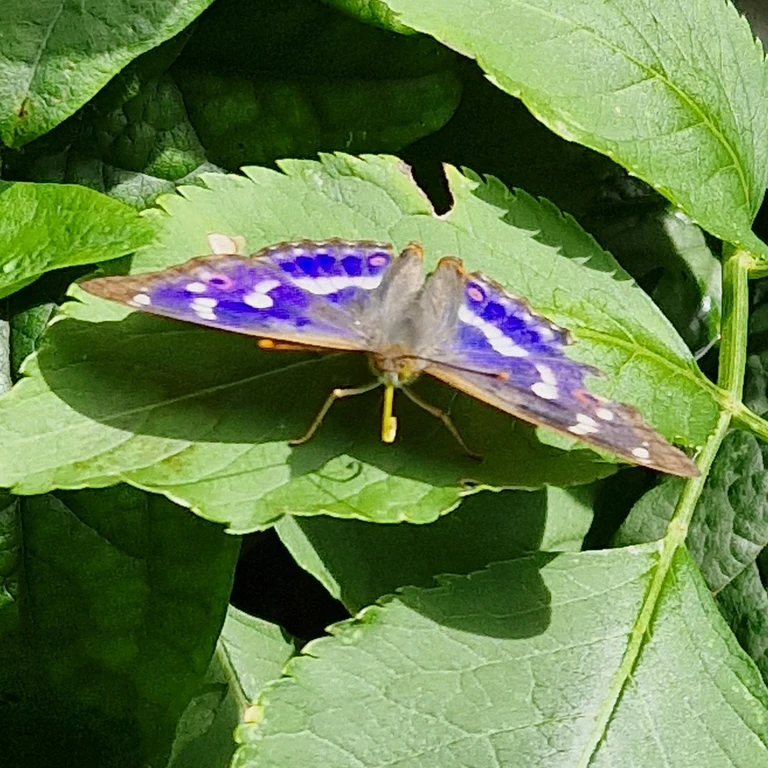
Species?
Apatura ilia
